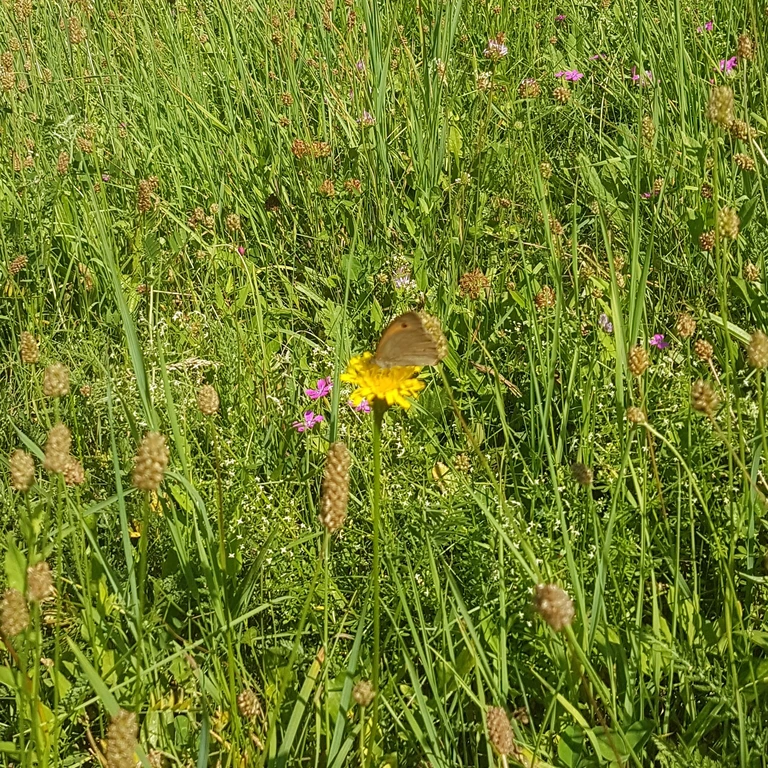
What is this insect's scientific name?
Maniola jurtina
